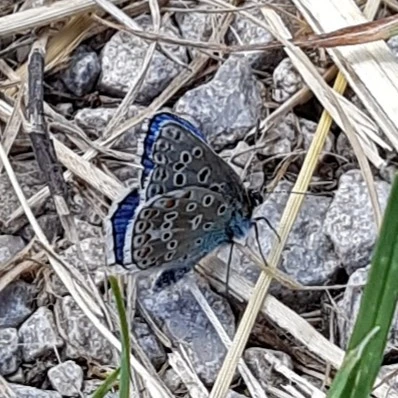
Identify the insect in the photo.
Lysandra bellargus
